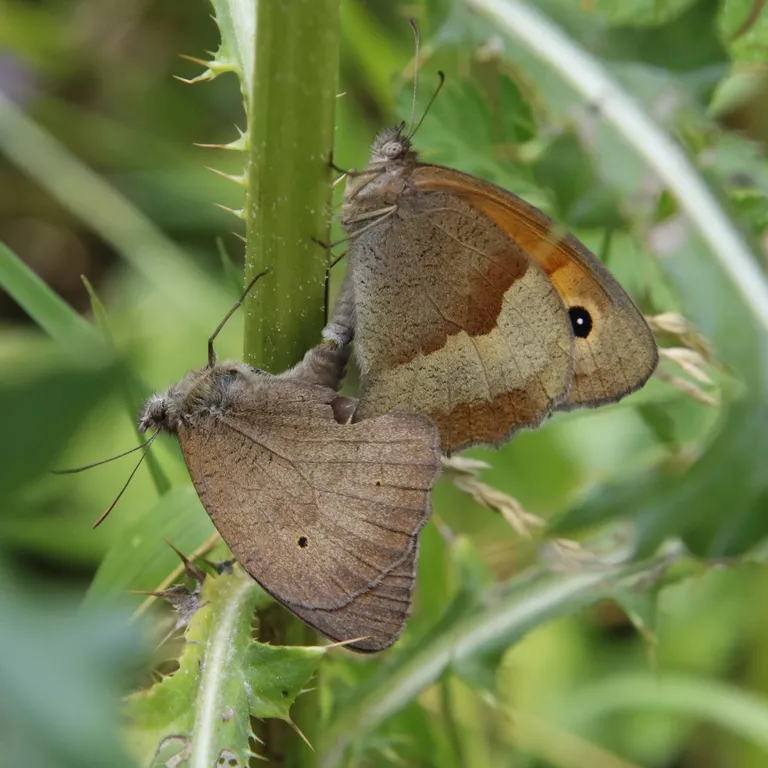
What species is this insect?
Maniola jurtina
